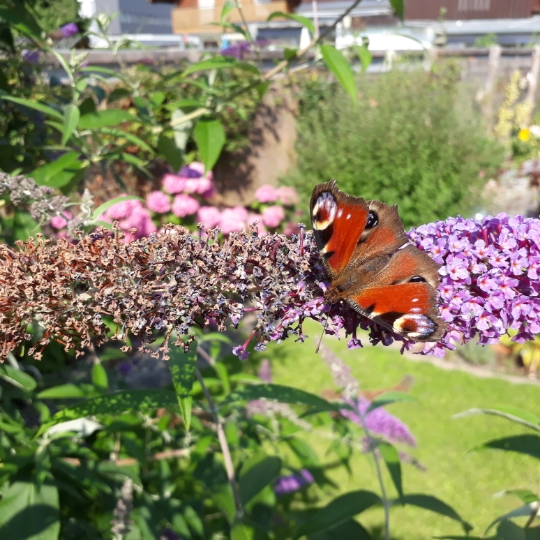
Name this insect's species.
Aglais io
